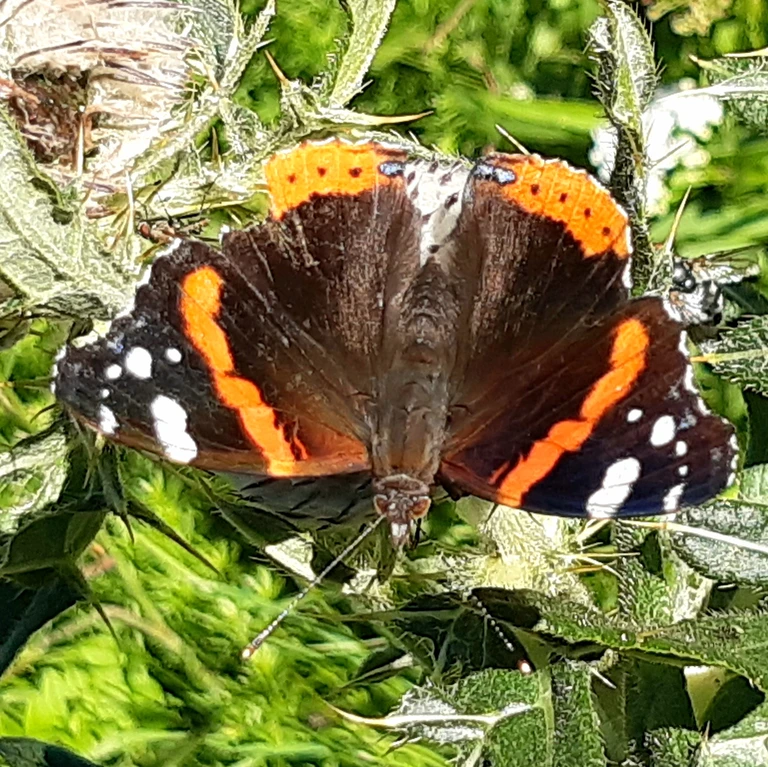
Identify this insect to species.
Vanessa atalanta
